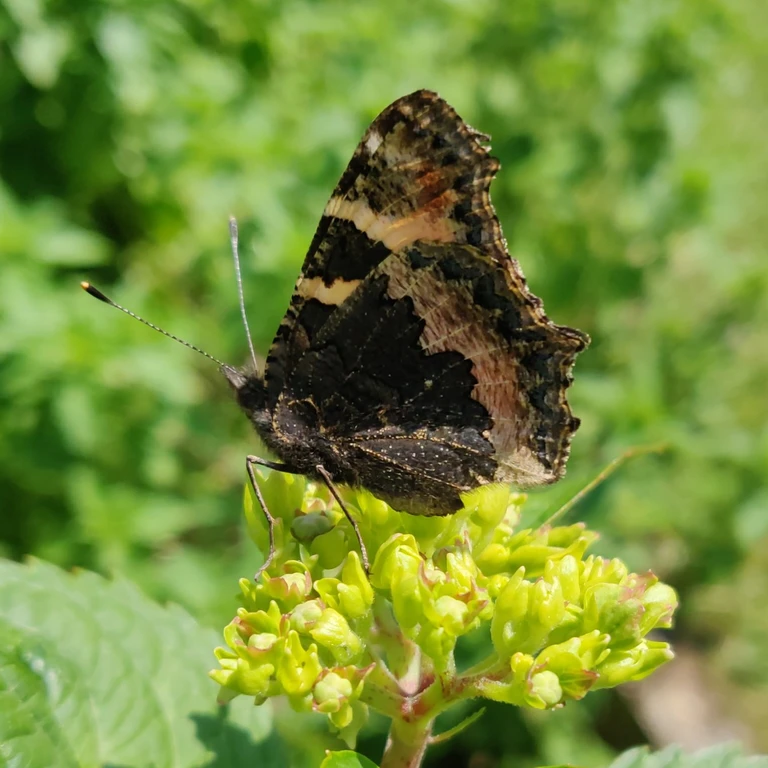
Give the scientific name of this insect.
Aglais urticae
